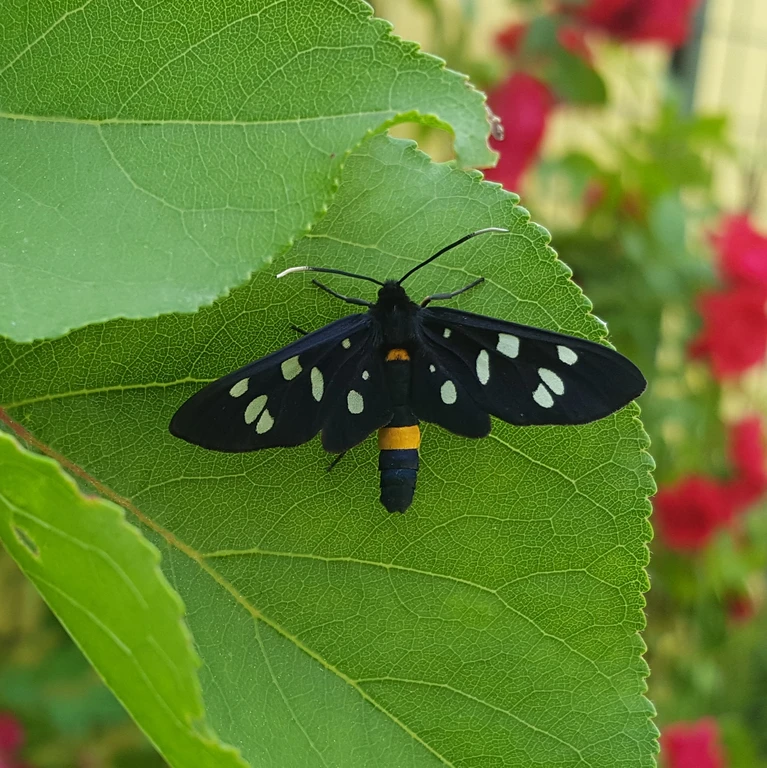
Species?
Amata phegea
